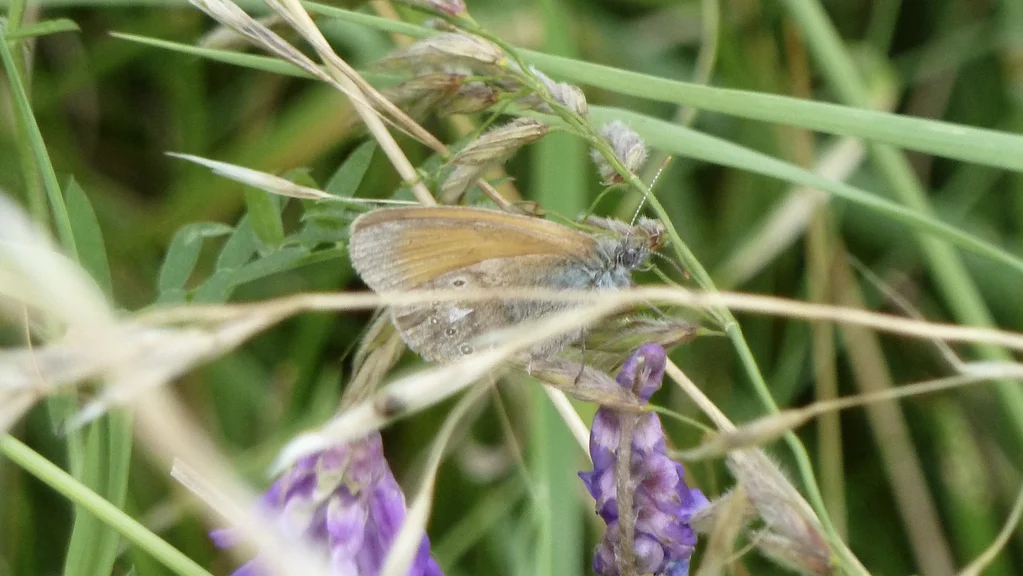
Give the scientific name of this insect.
Coenonympha glycerion (also Coenonympha iphis)
